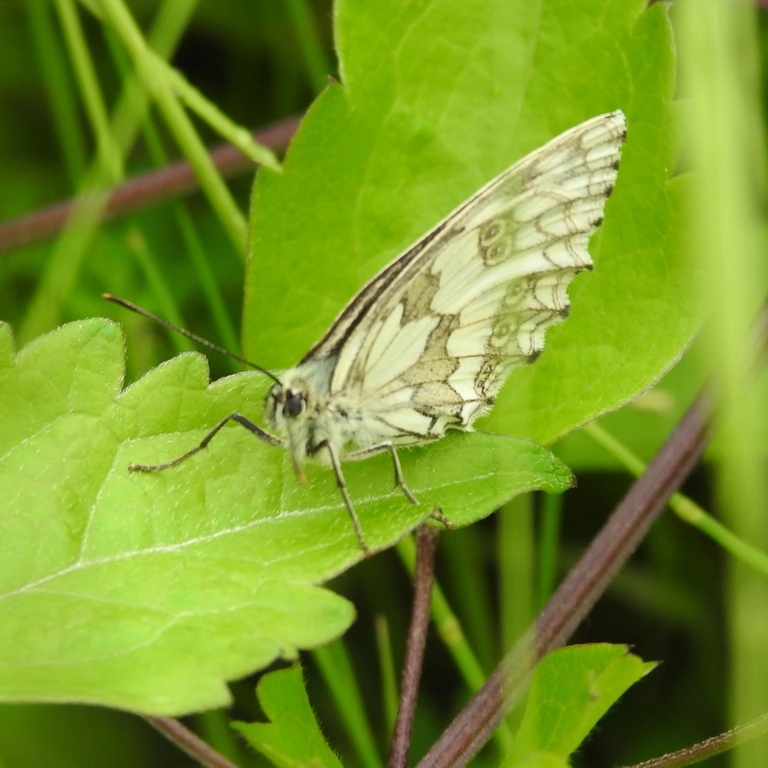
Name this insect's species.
Melanargia galathea
